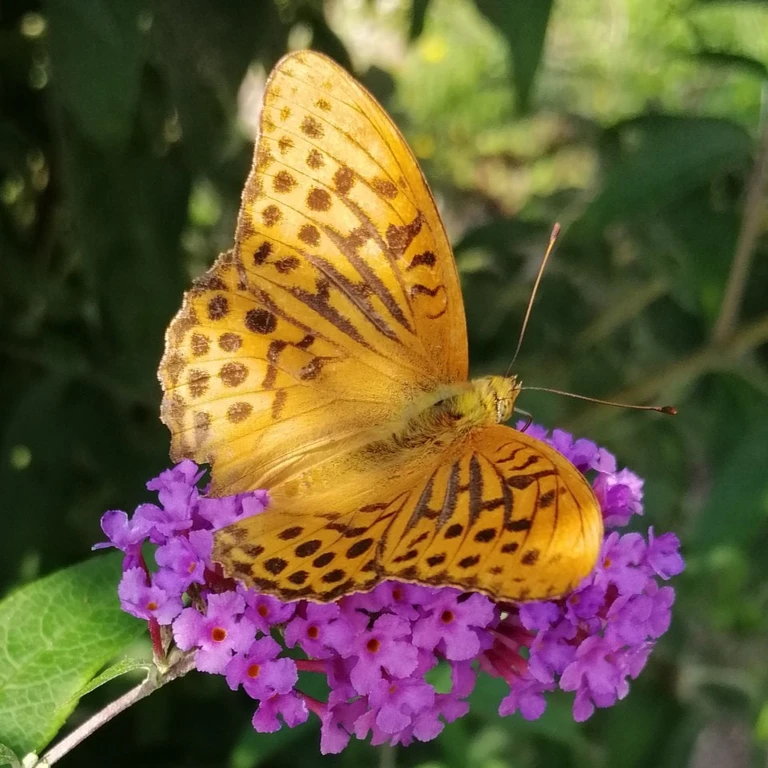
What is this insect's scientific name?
Argynnis paphia
